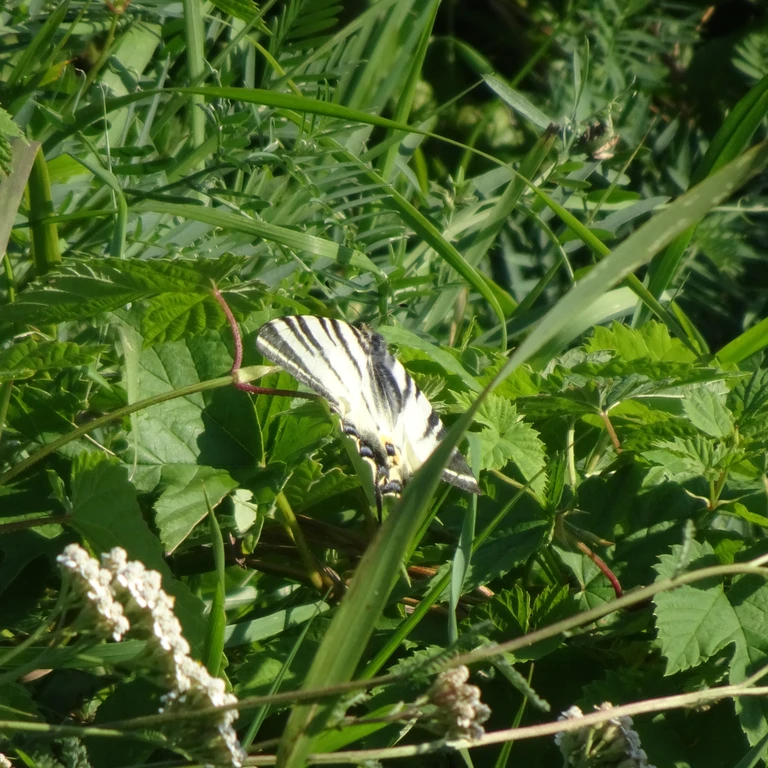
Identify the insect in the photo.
Iphiclides podalirius
